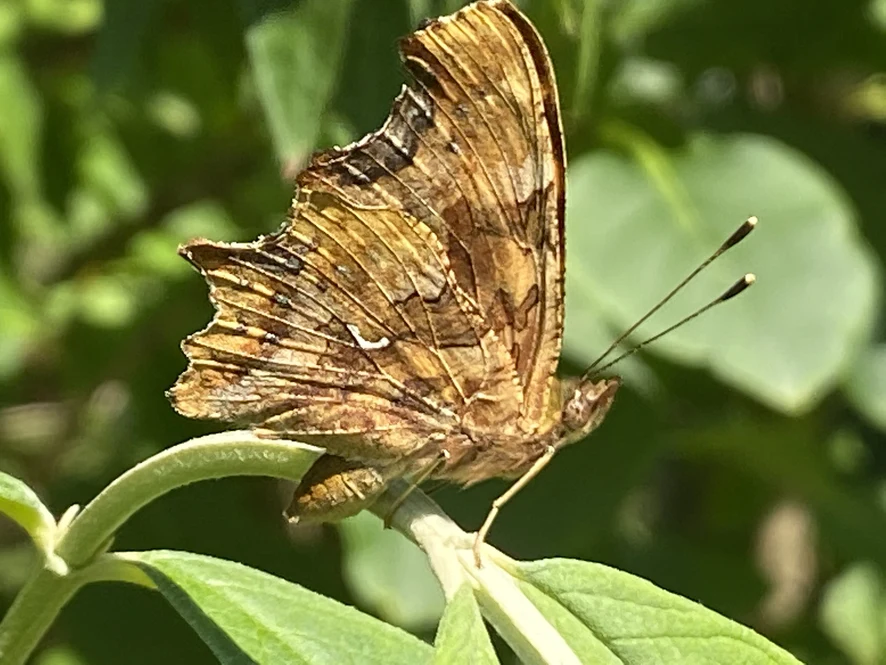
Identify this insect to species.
Polygonia c-album
